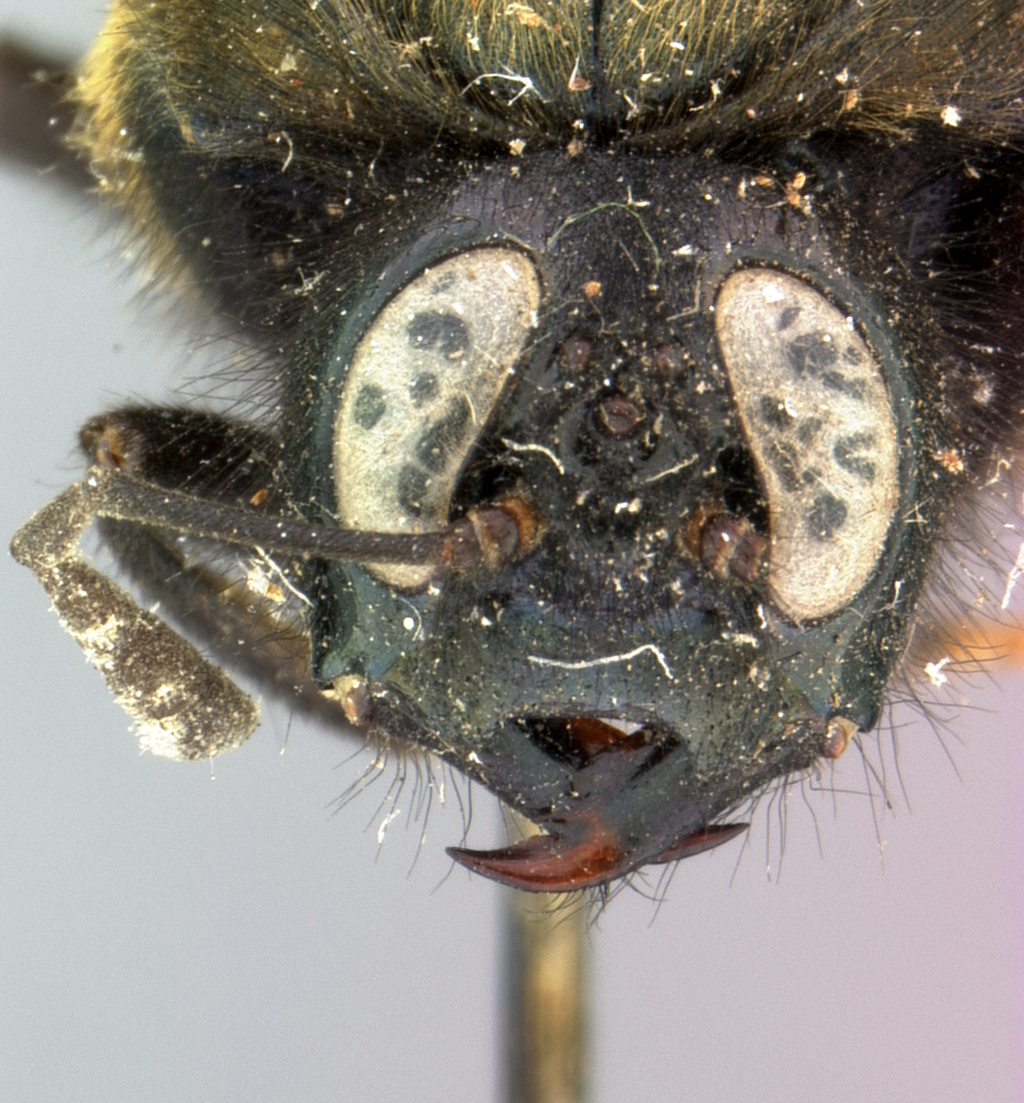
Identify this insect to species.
Abia relativa
